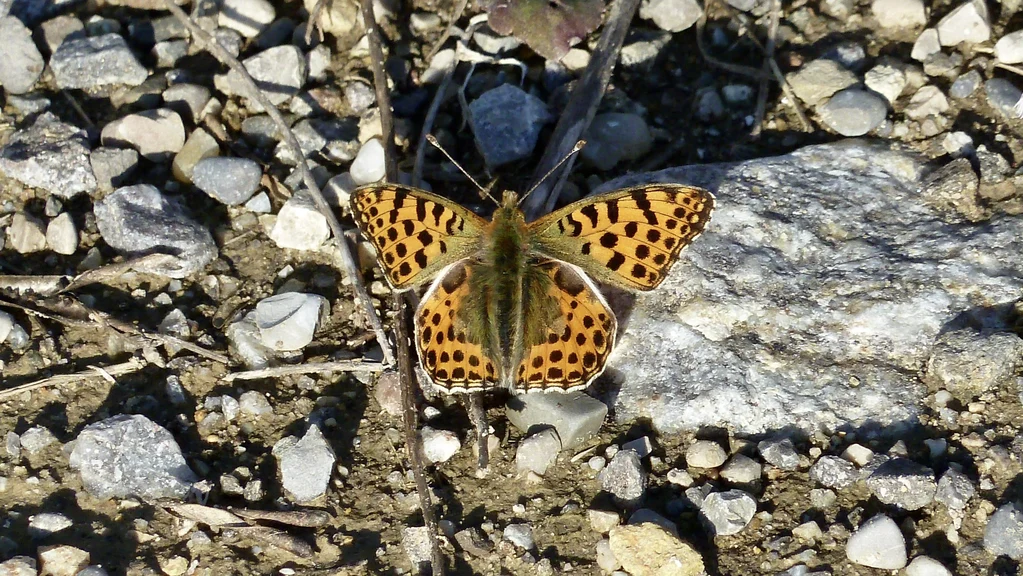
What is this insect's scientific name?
Issoria lathonia
